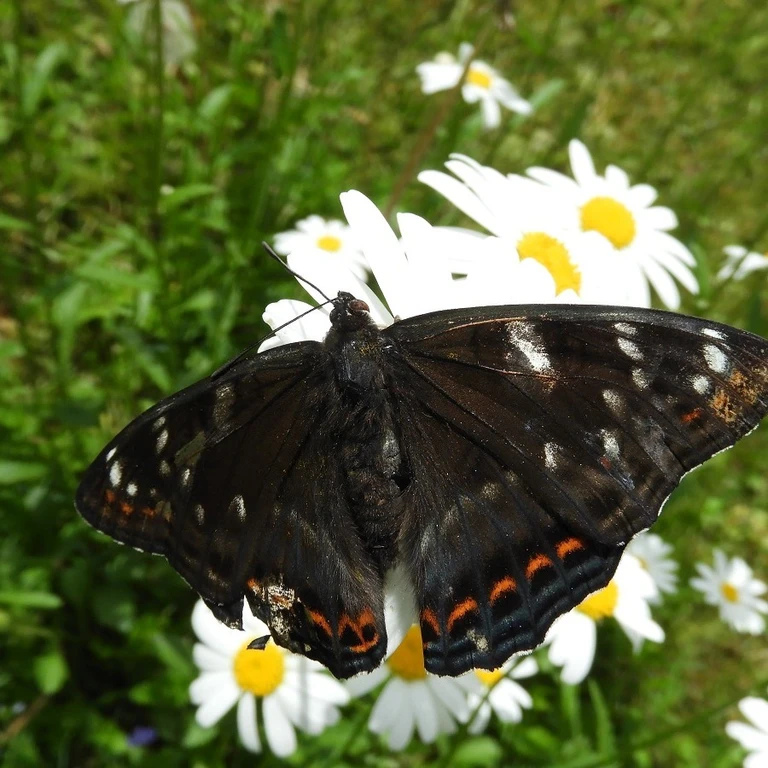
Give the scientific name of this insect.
Limenitis populi
